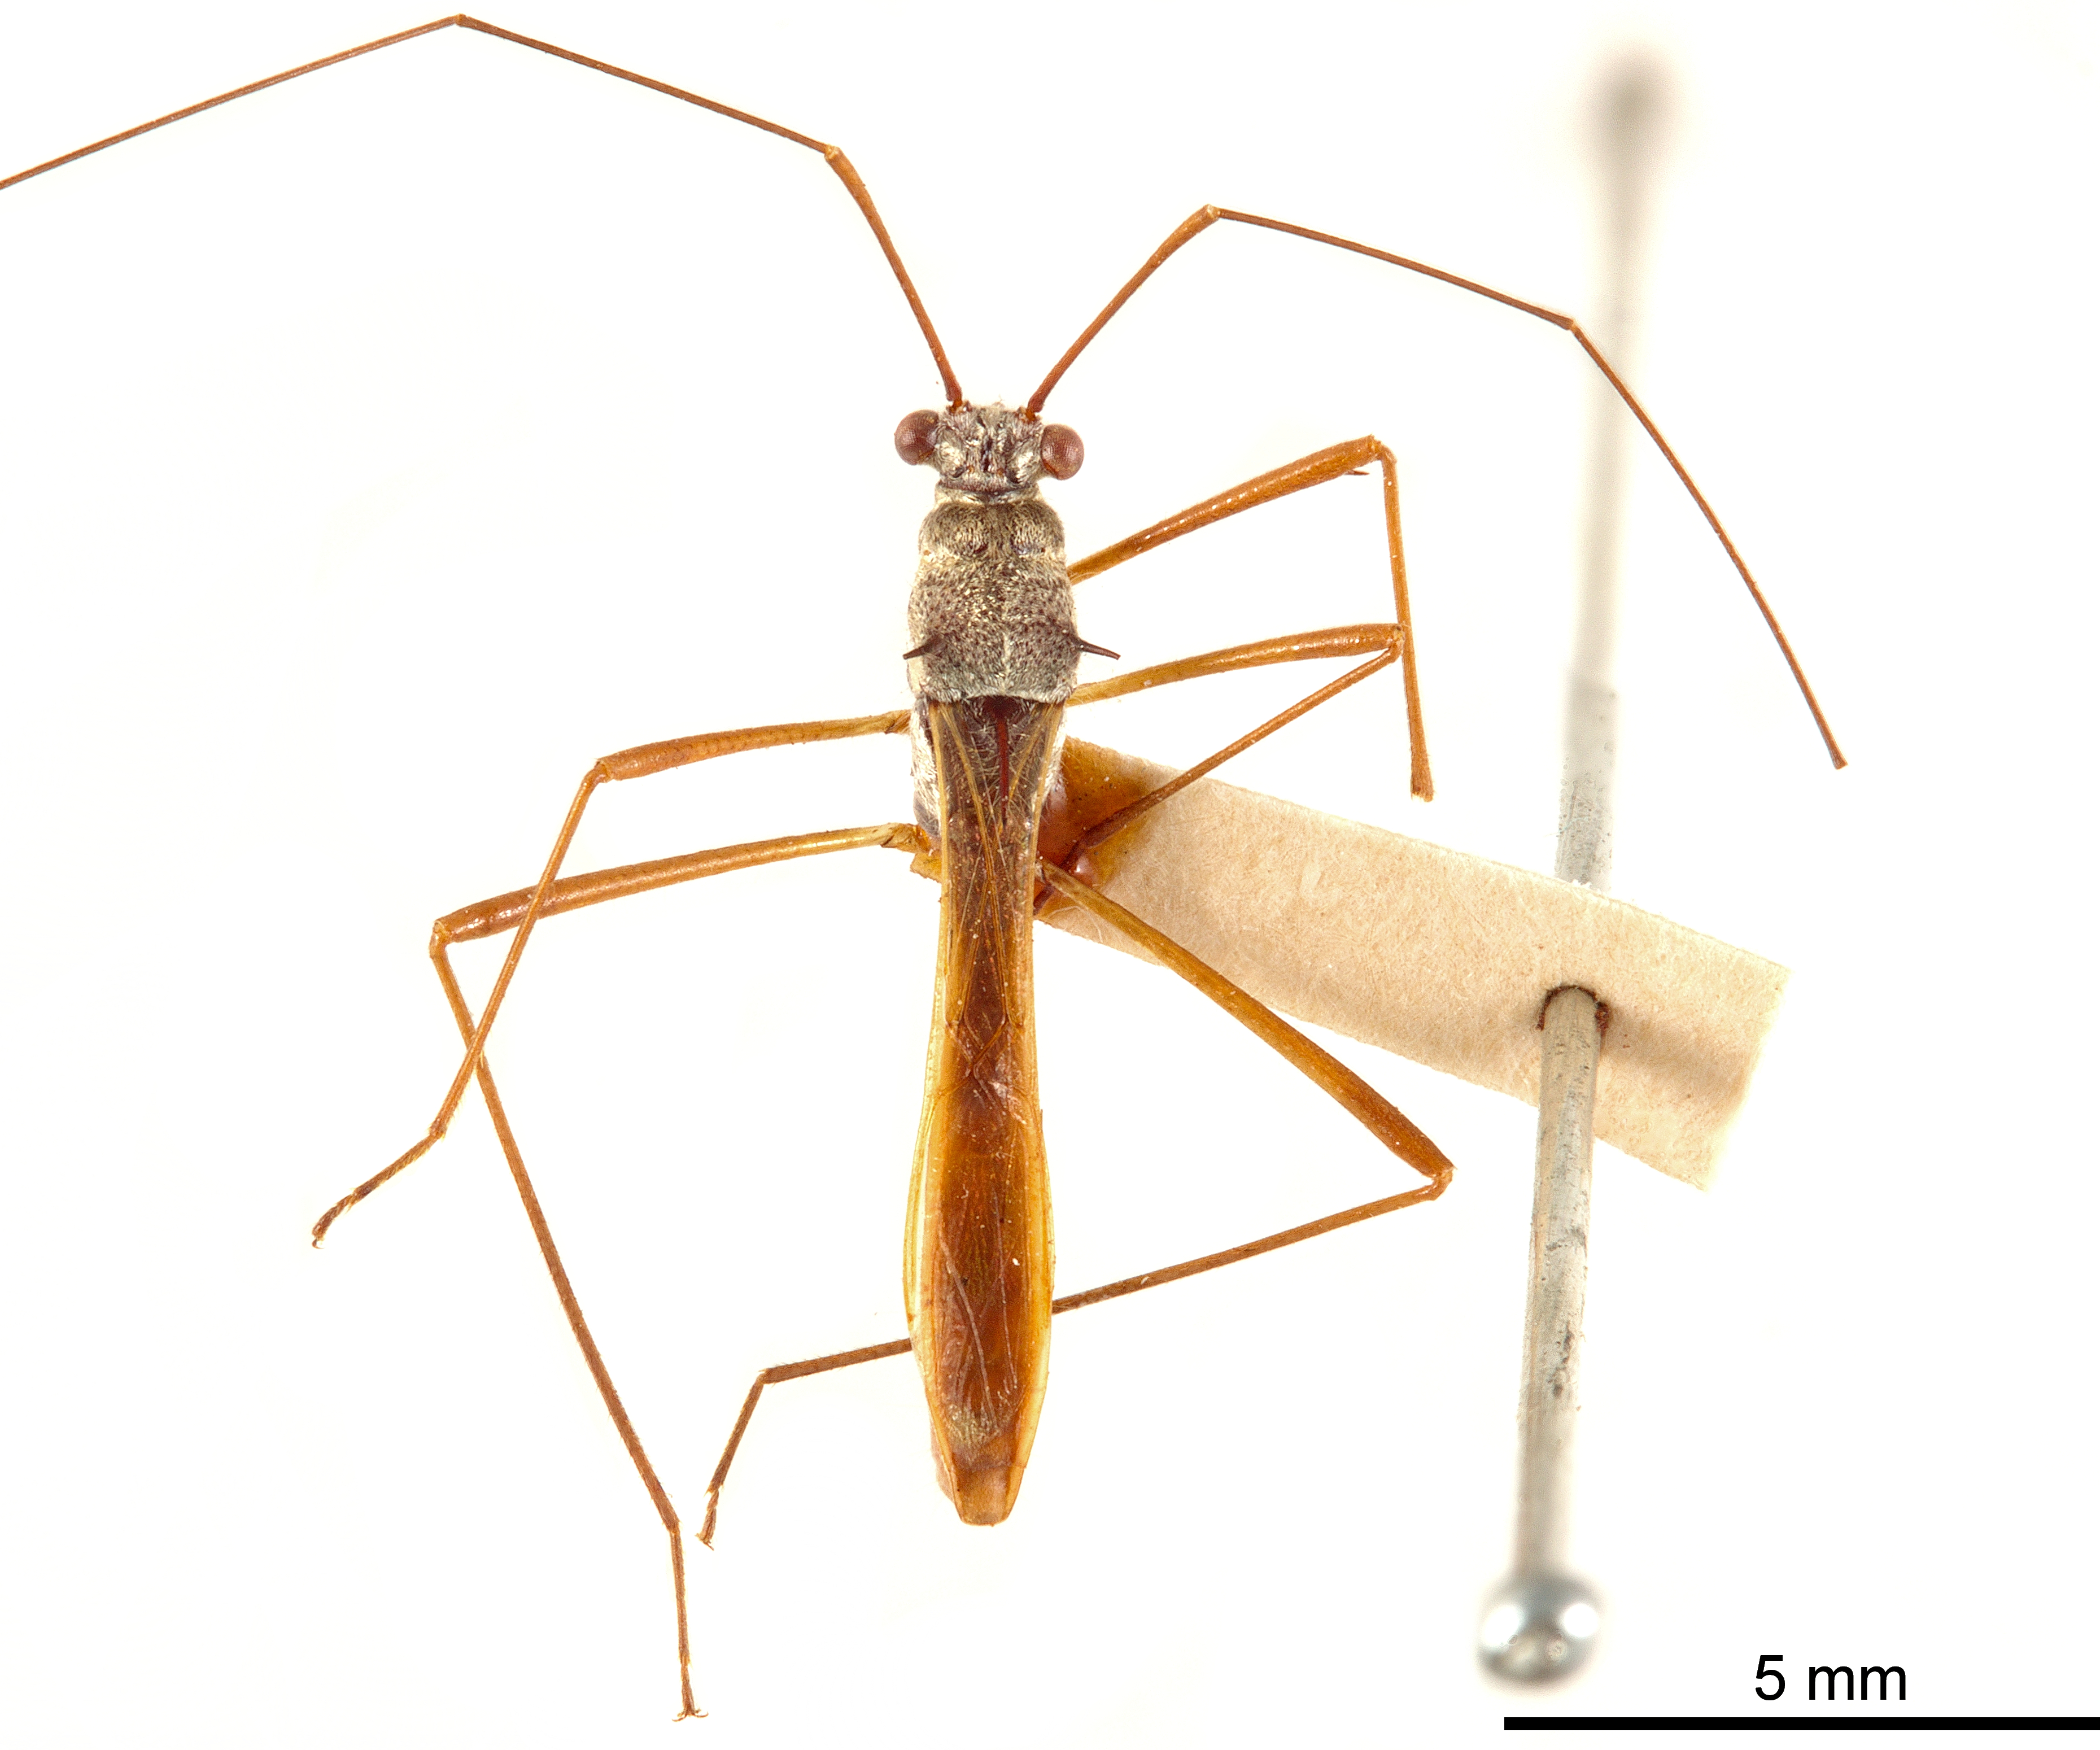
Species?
Centromus trispinosus
